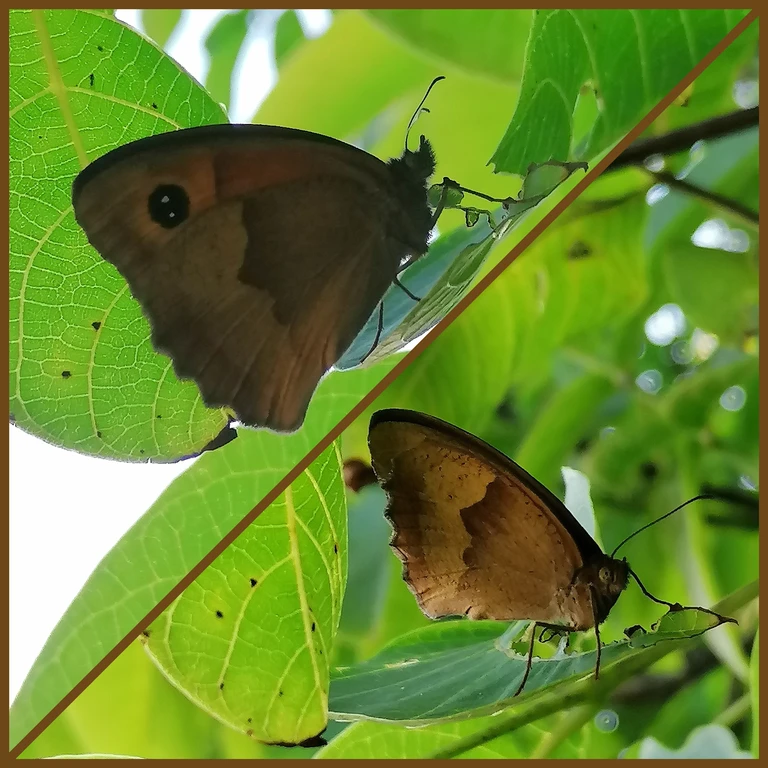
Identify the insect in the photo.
Maniola jurtina
